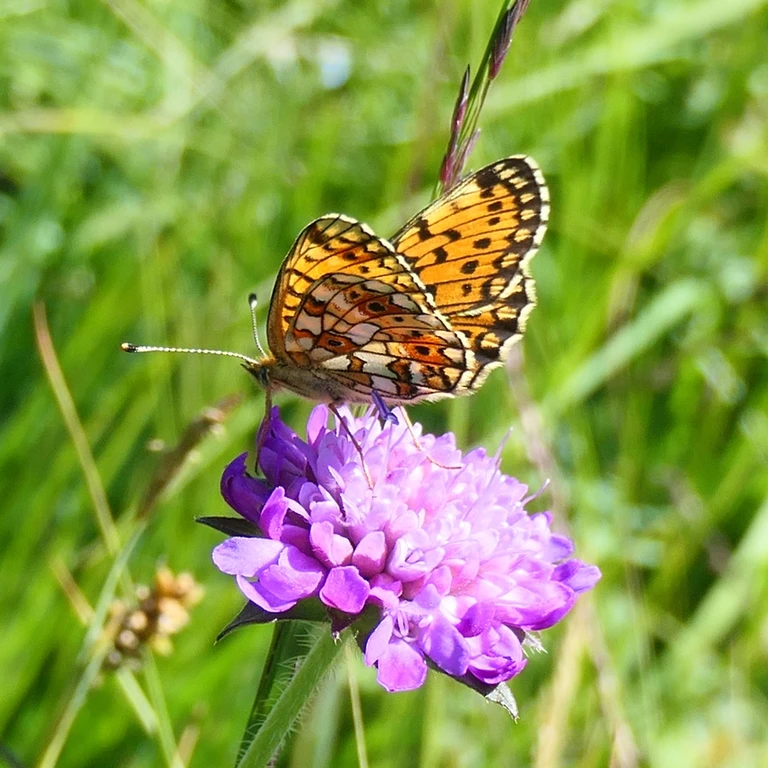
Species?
Boloria selene
